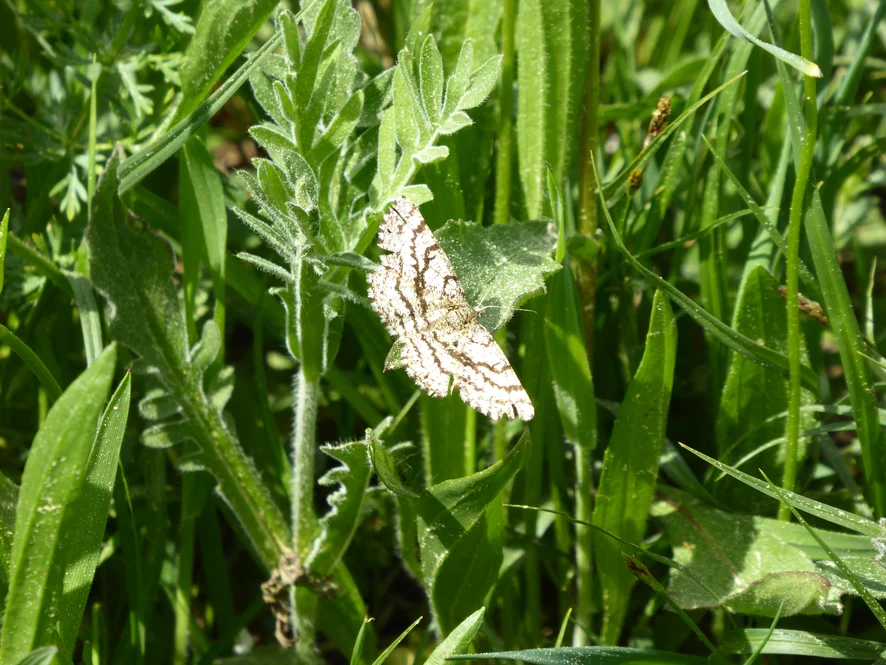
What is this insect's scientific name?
Ematurga atomaria
